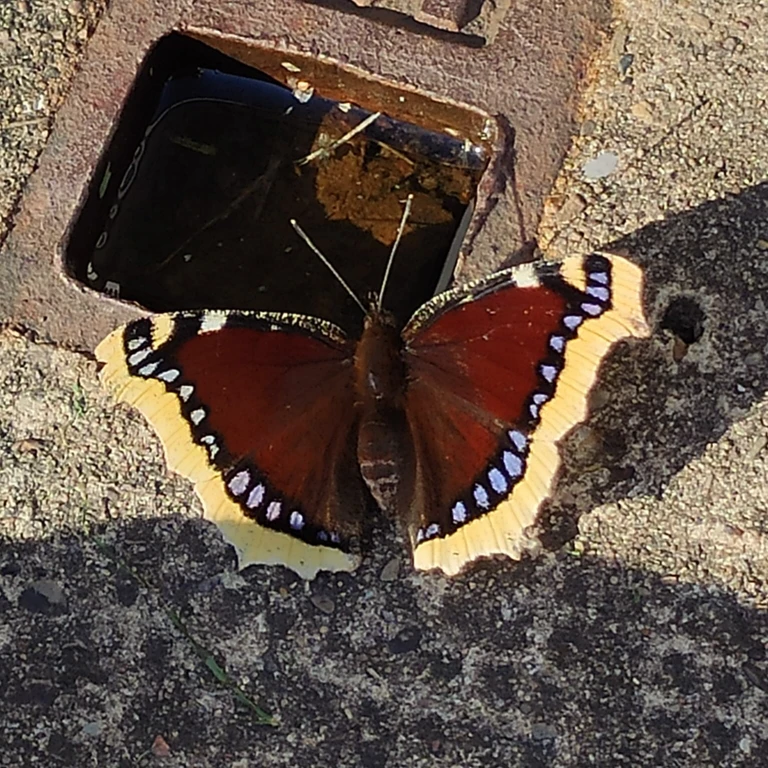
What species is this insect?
Nymphalis antiopa
